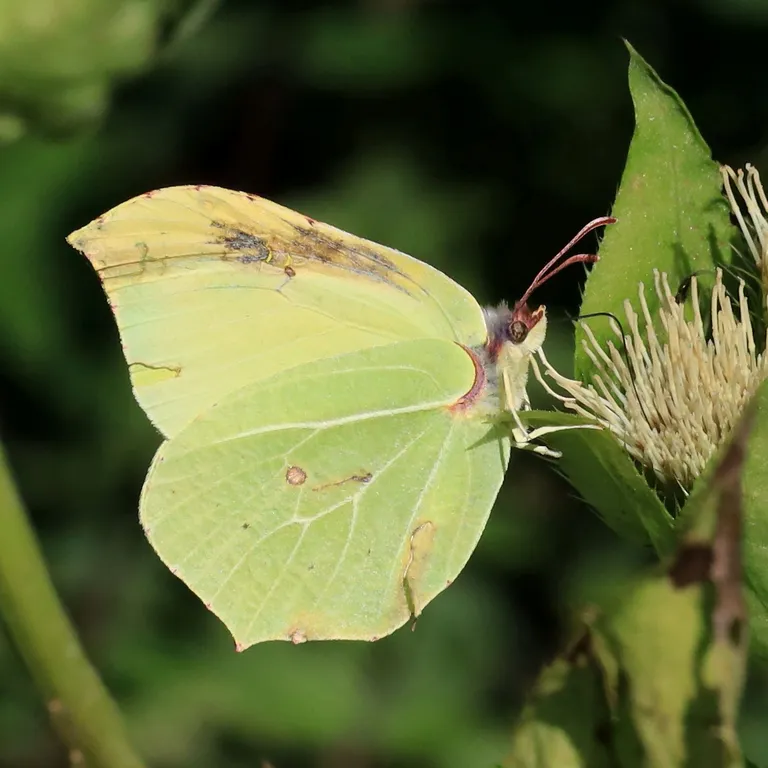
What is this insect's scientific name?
Gonepteryx rhamni
